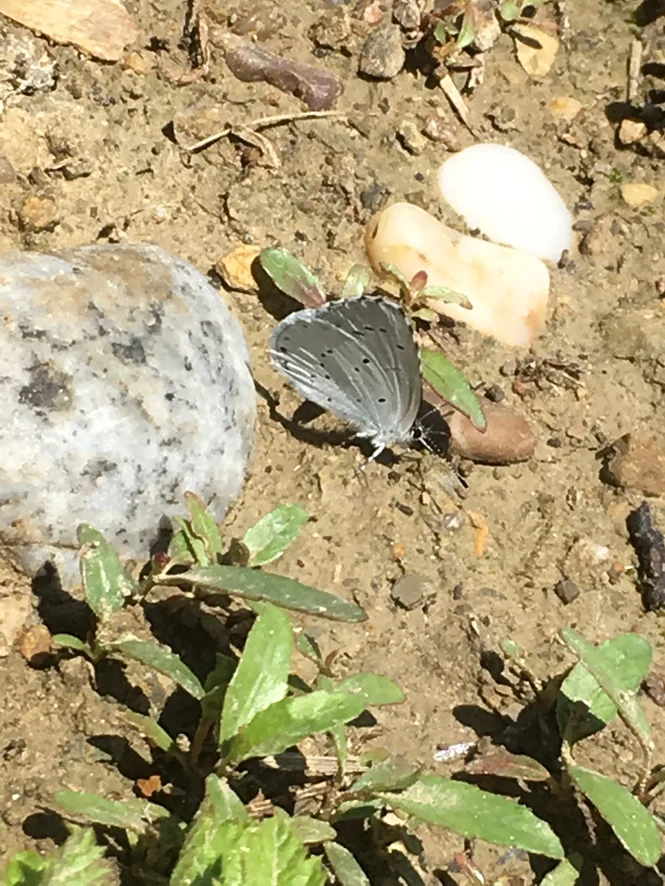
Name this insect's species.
Celastrina argiolus
